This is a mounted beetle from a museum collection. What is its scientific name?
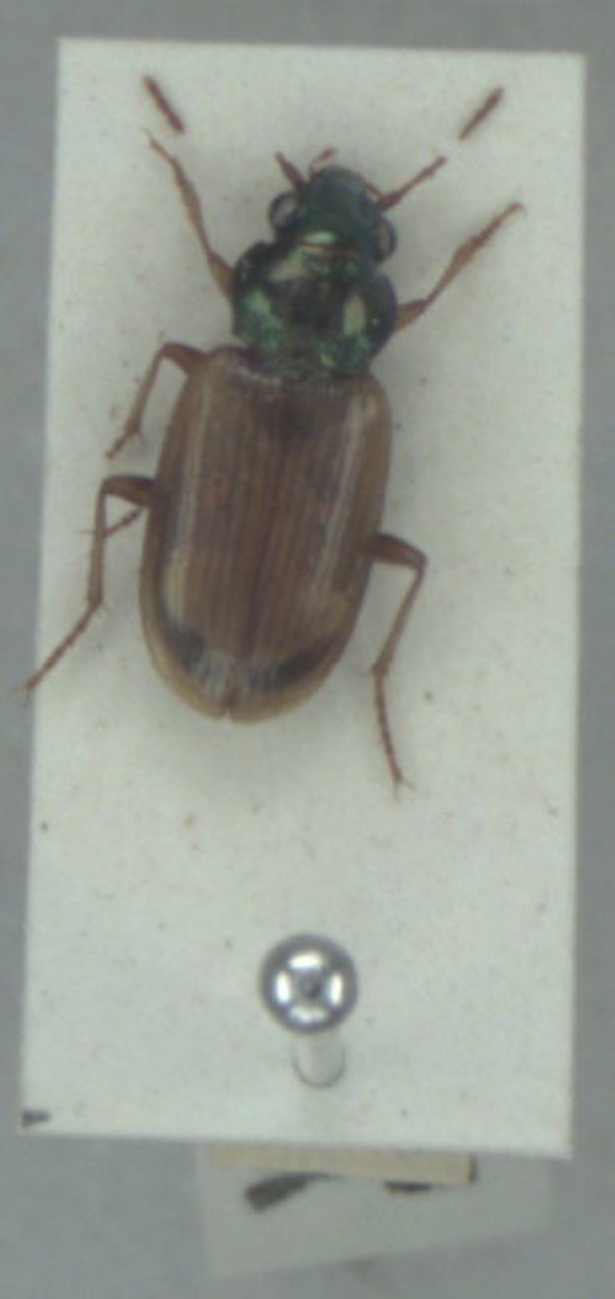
Pogonus luridipennis
